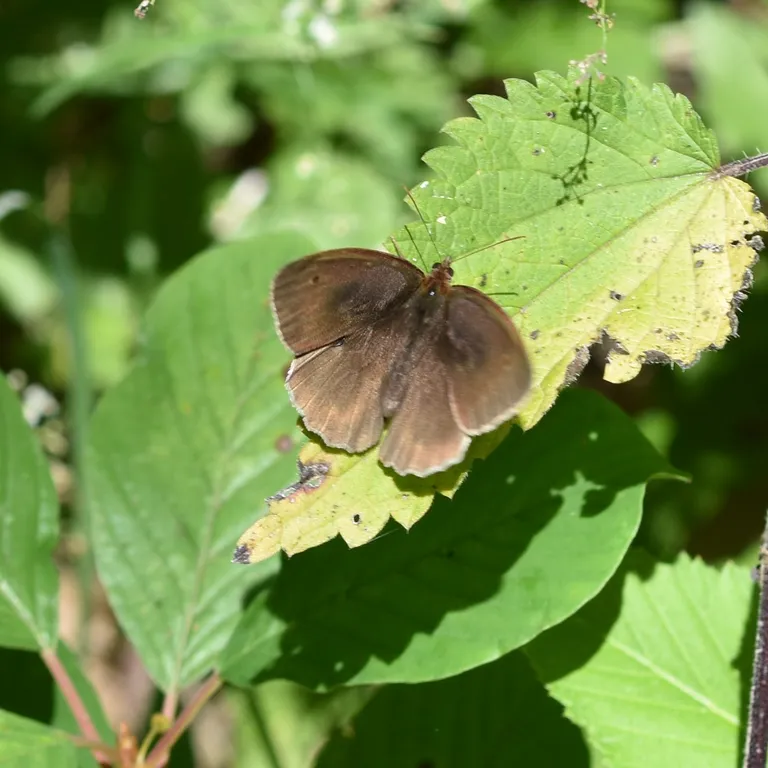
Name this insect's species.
Maniola jurtina
